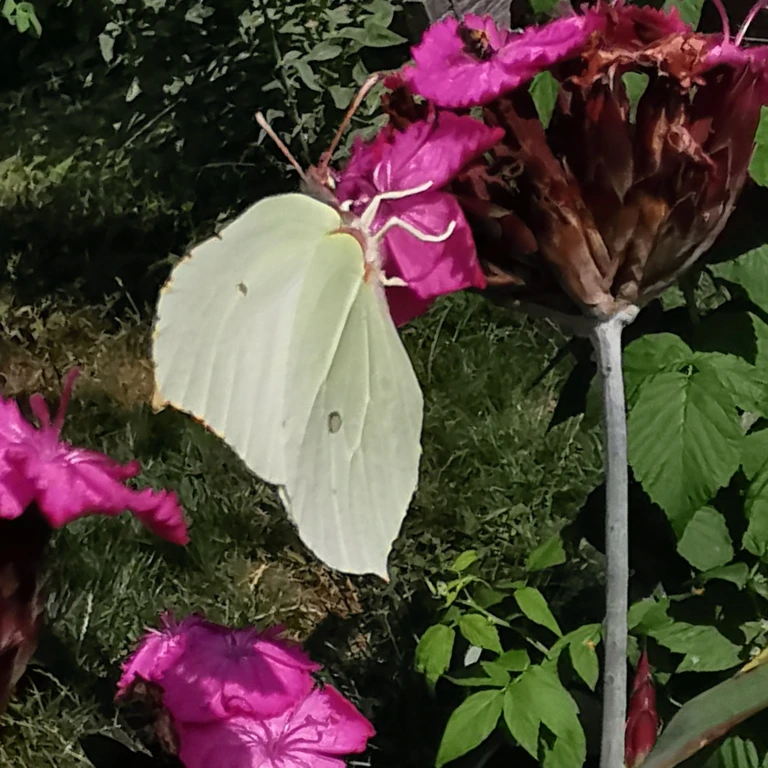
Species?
Gonepteryx rhamni
